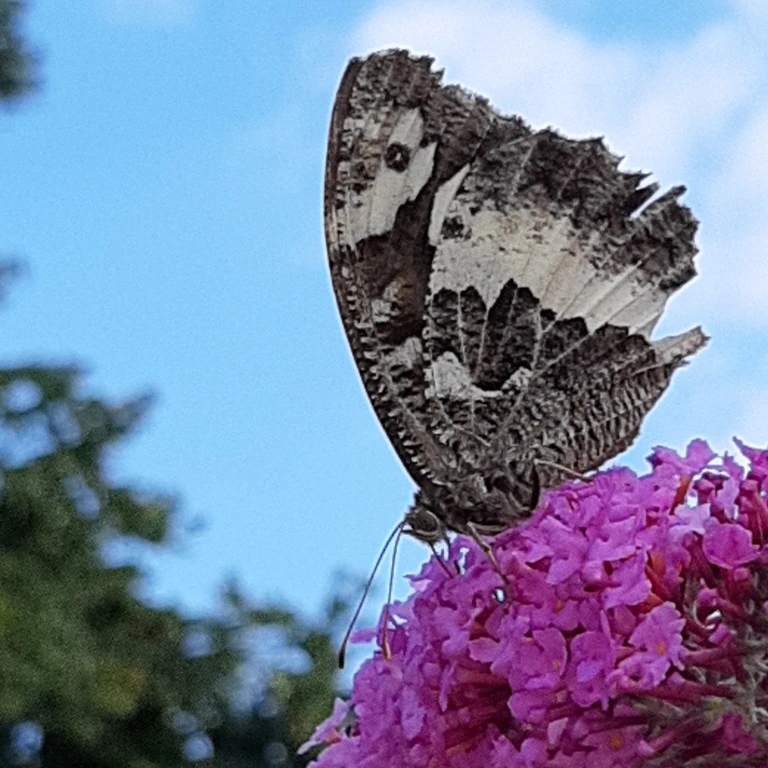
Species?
Brintesia circe
